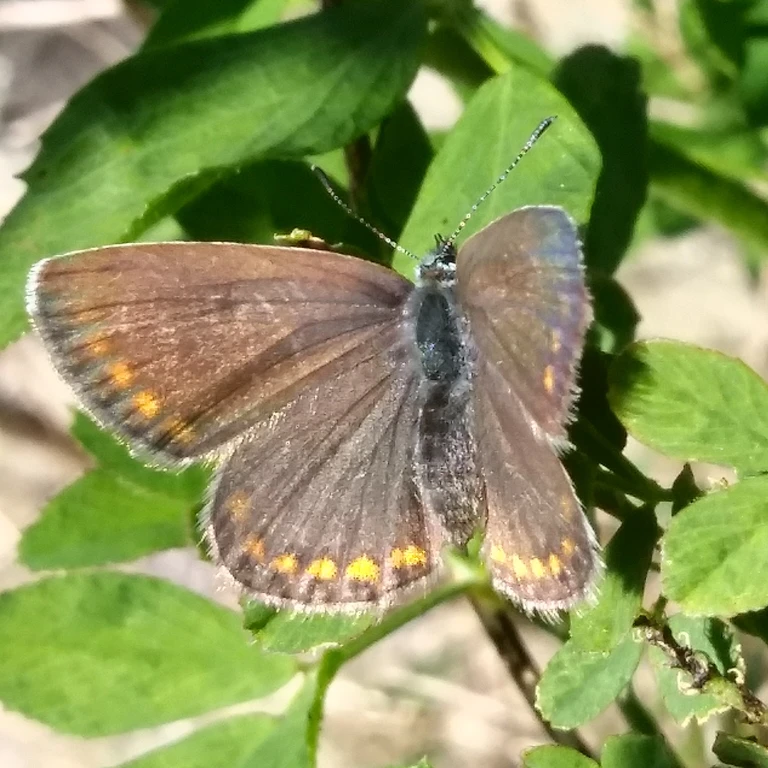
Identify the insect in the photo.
Polyommatus icarus
